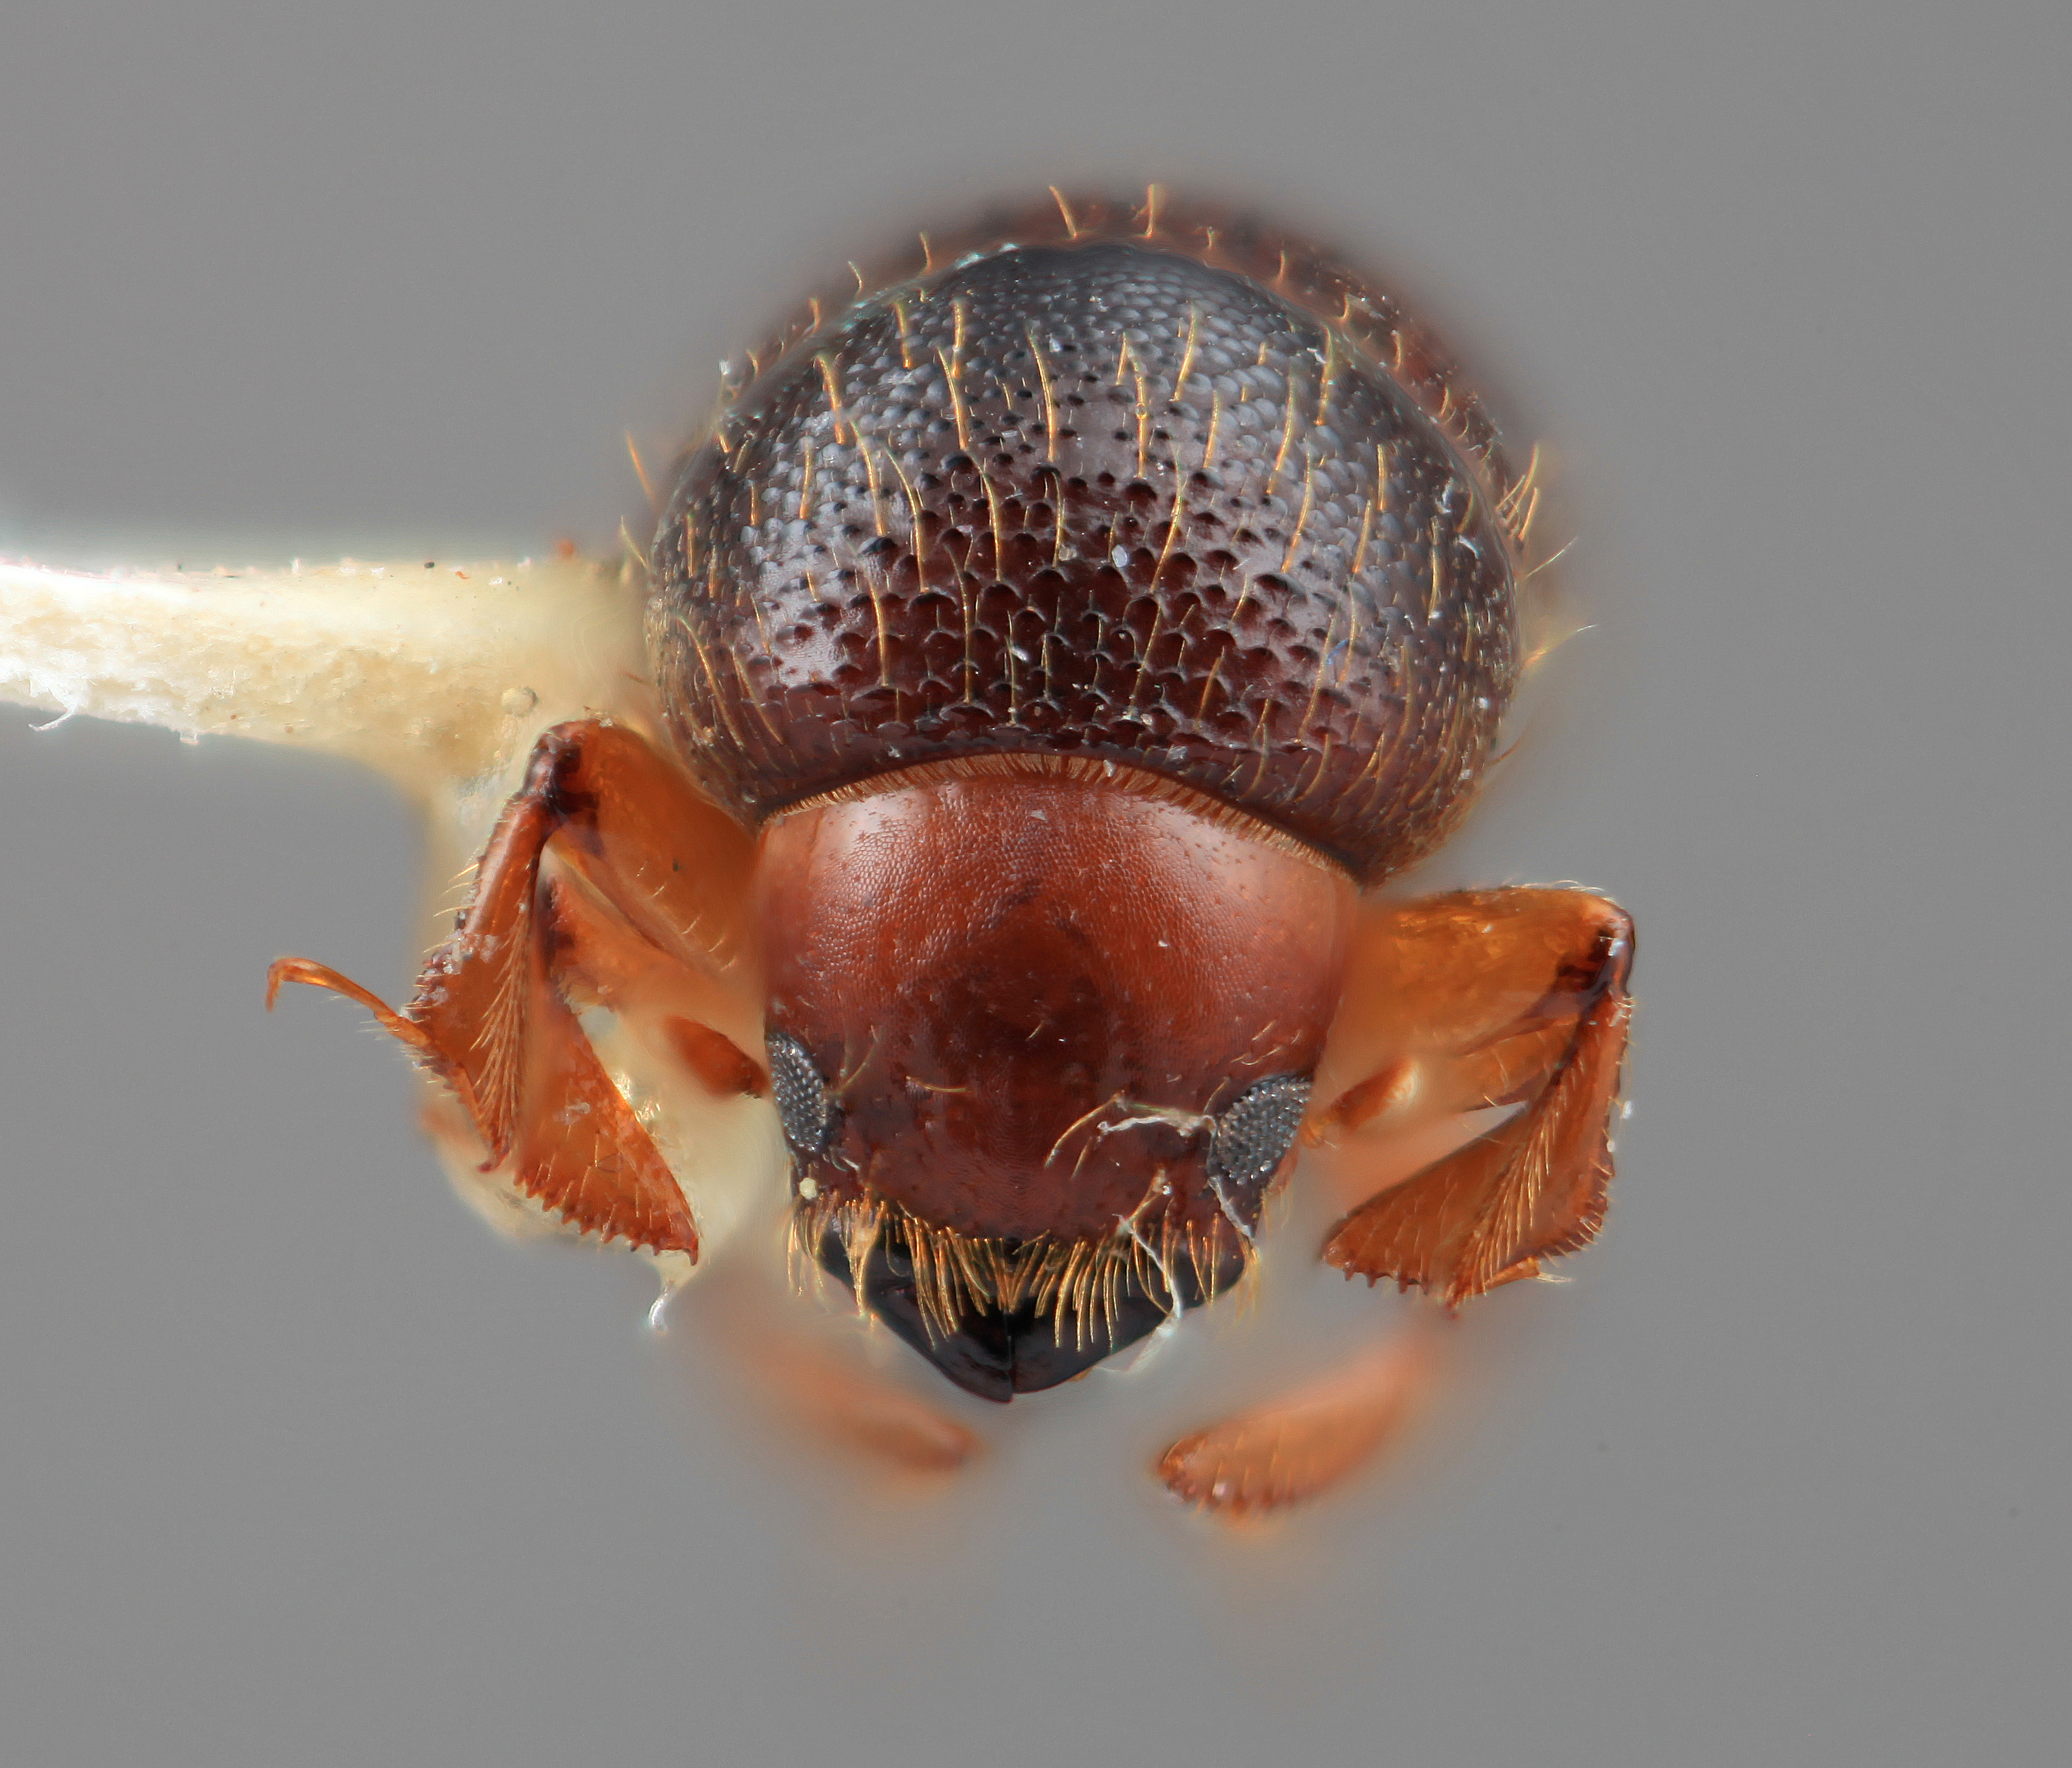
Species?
Xyleborus tribulatus
